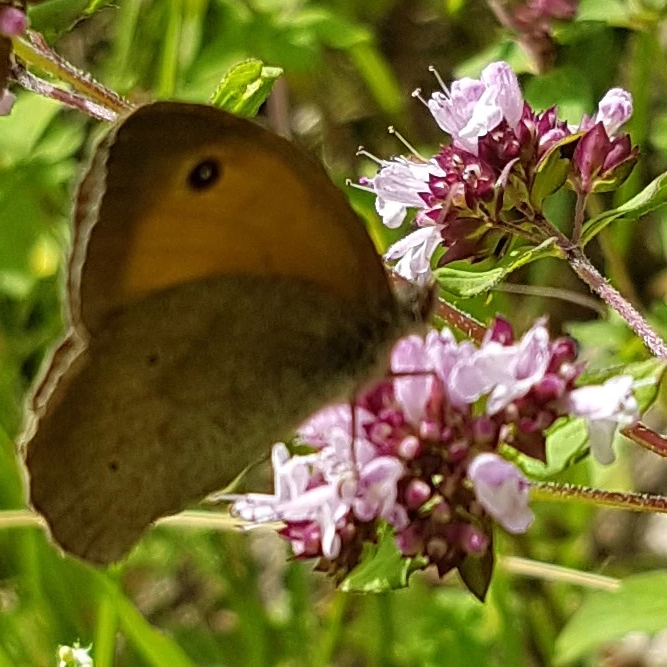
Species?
Maniola jurtina
